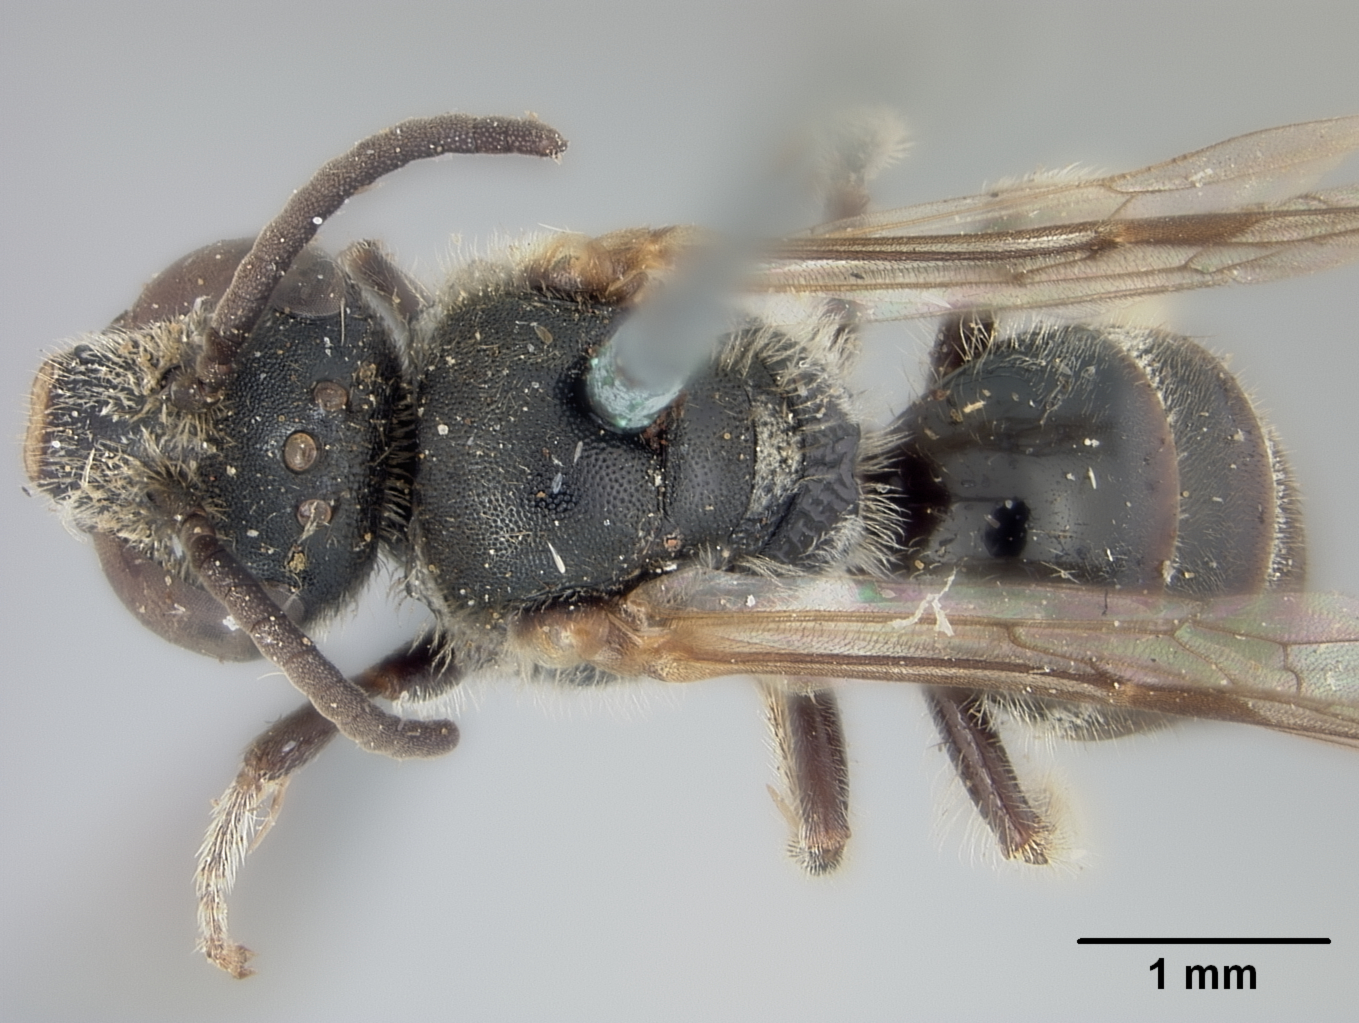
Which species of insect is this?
Halictus philippinensis
